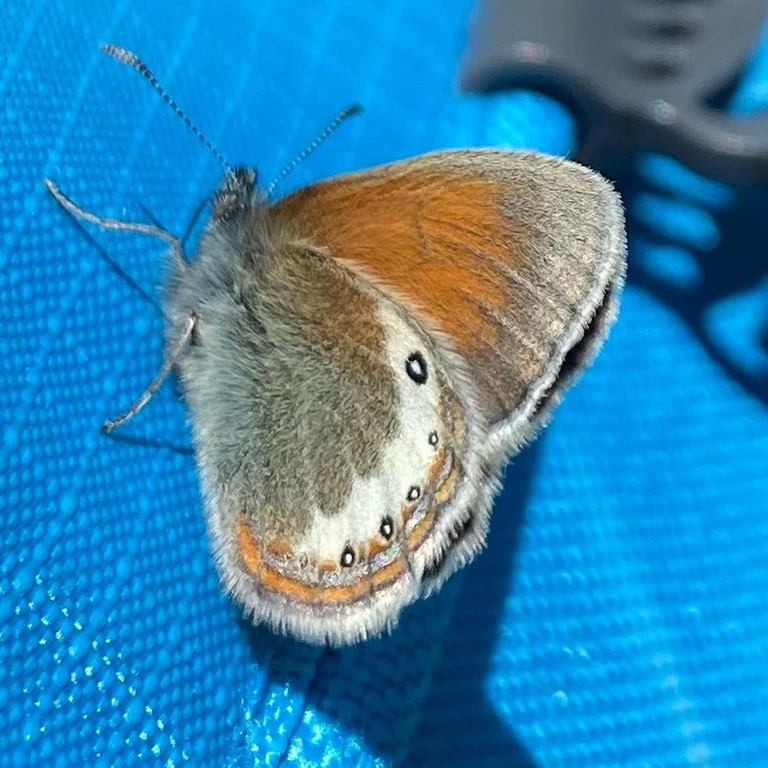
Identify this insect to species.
Coenonympha gardetta
